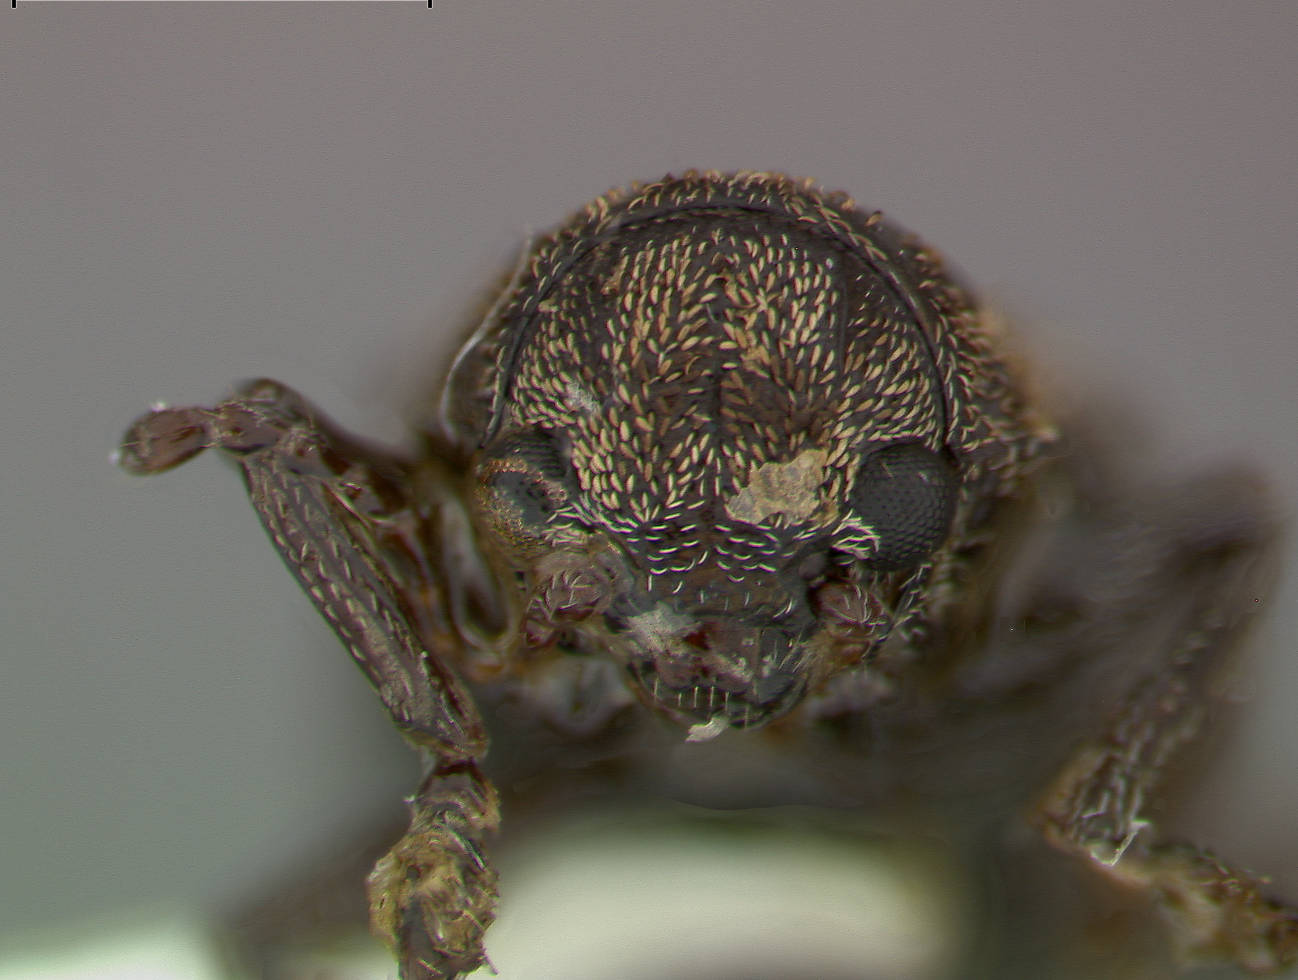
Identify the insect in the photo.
Myochrous elachius
